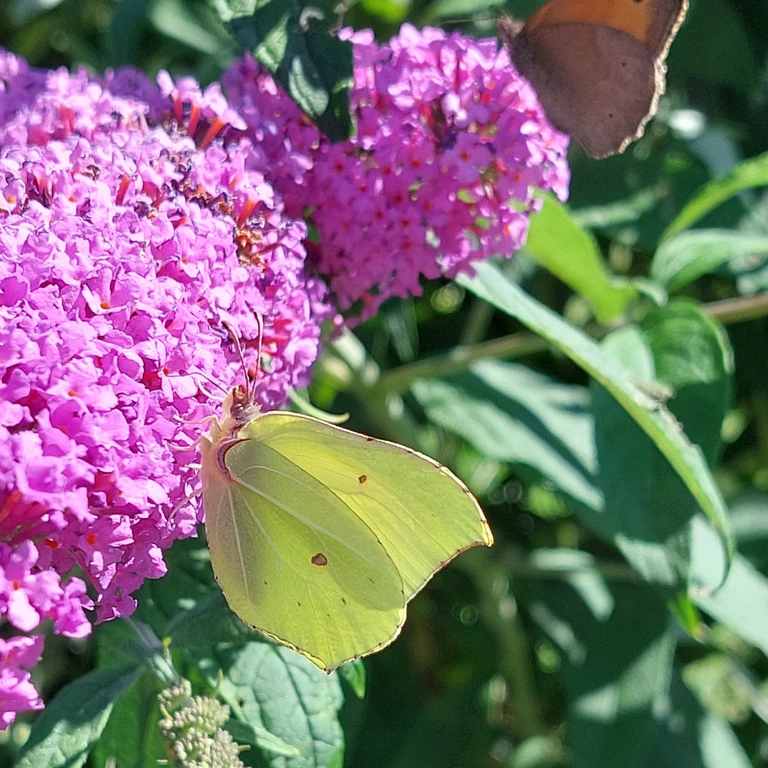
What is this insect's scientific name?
Gonepteryx rhamni
